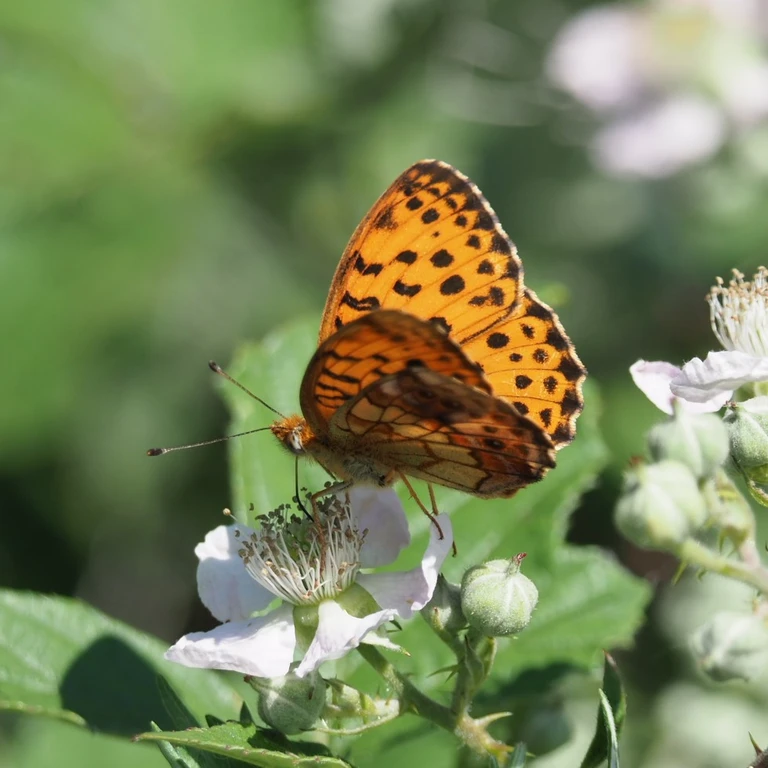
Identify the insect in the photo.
Brenthis daphne
